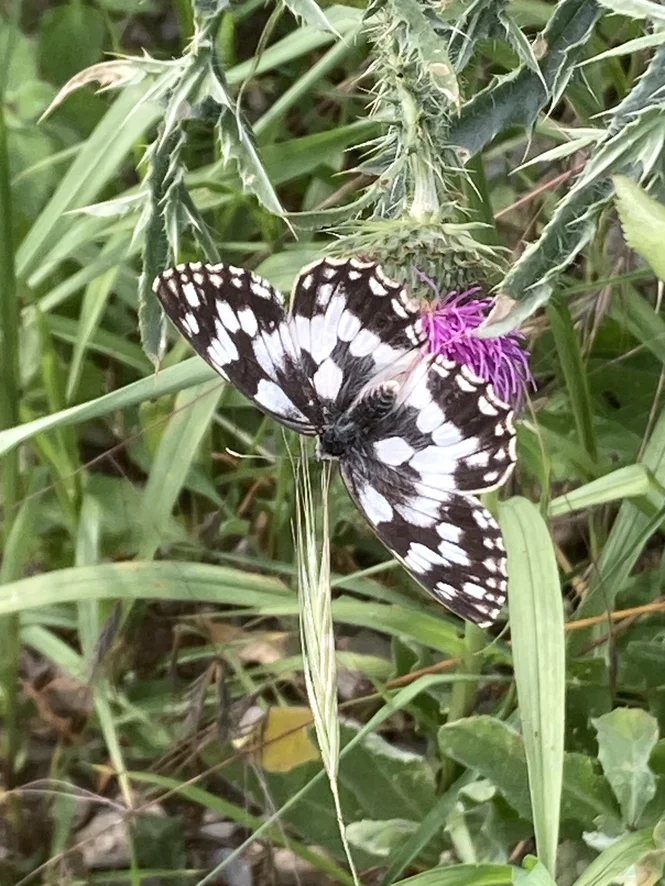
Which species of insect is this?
Melanargia galathea
